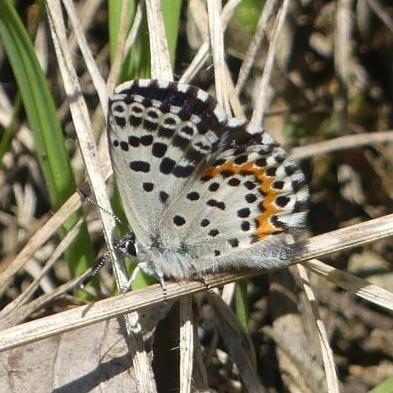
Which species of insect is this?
Scolitantides orion
